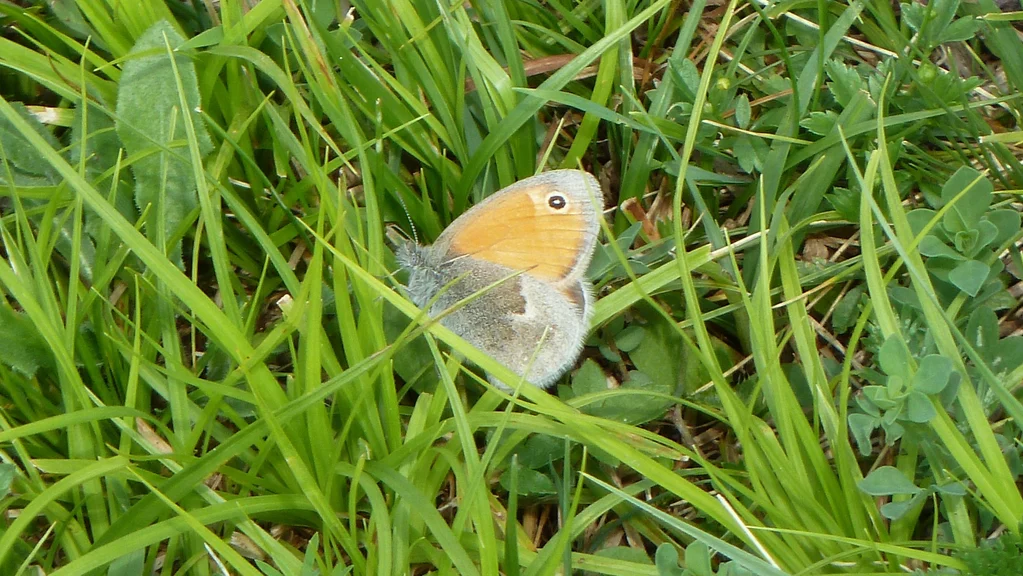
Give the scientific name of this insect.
Coenonympha pamphilus
